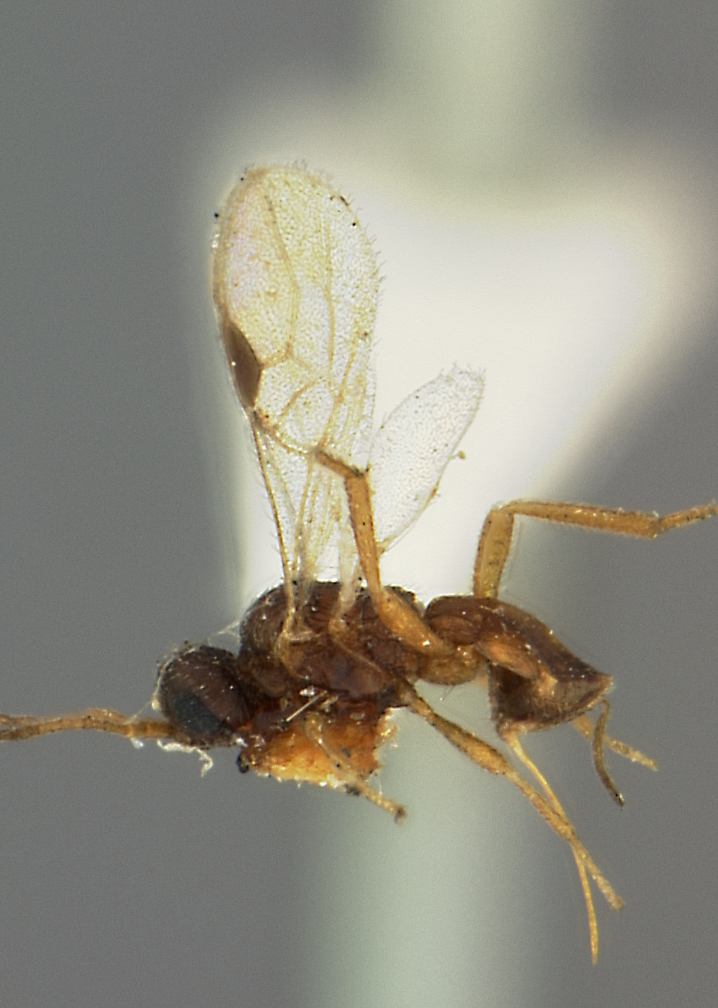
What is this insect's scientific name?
Chremylus japonicus
